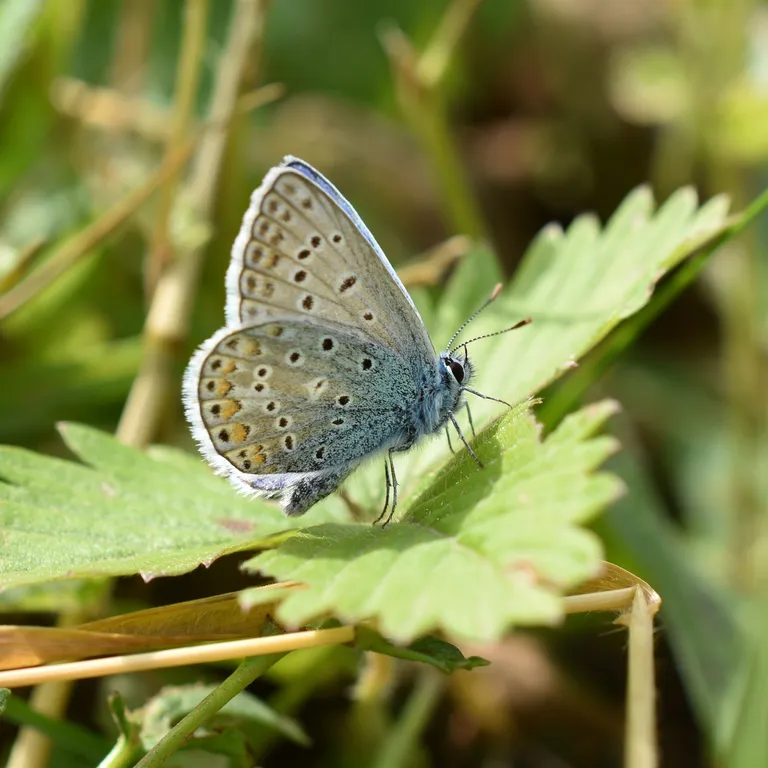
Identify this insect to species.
Polyommatus icarus
